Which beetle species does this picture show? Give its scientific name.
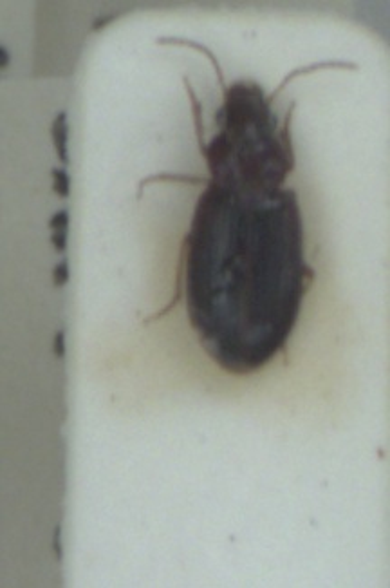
Bradycellus harpalinus
